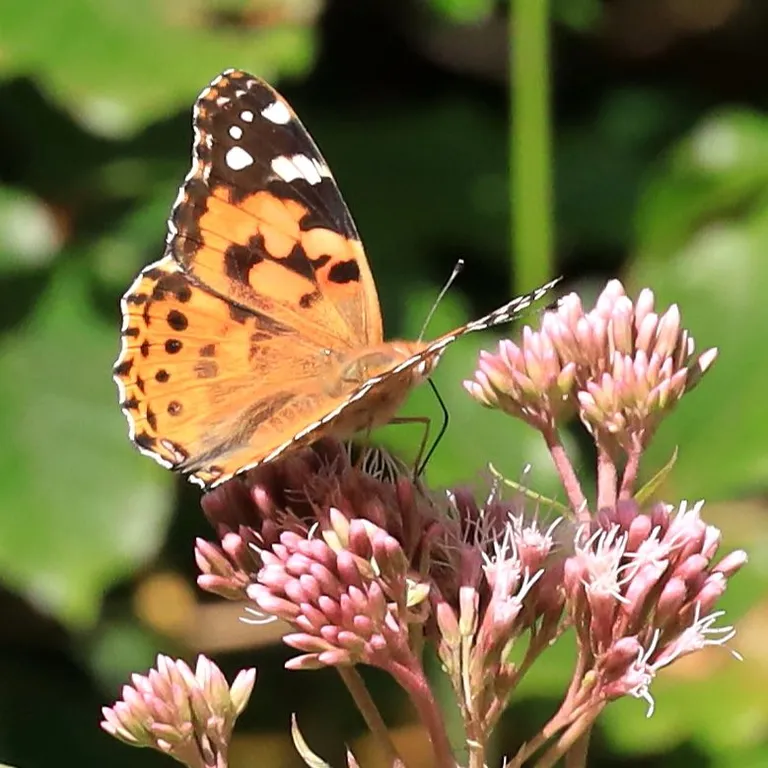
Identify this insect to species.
Vanessa cardui
